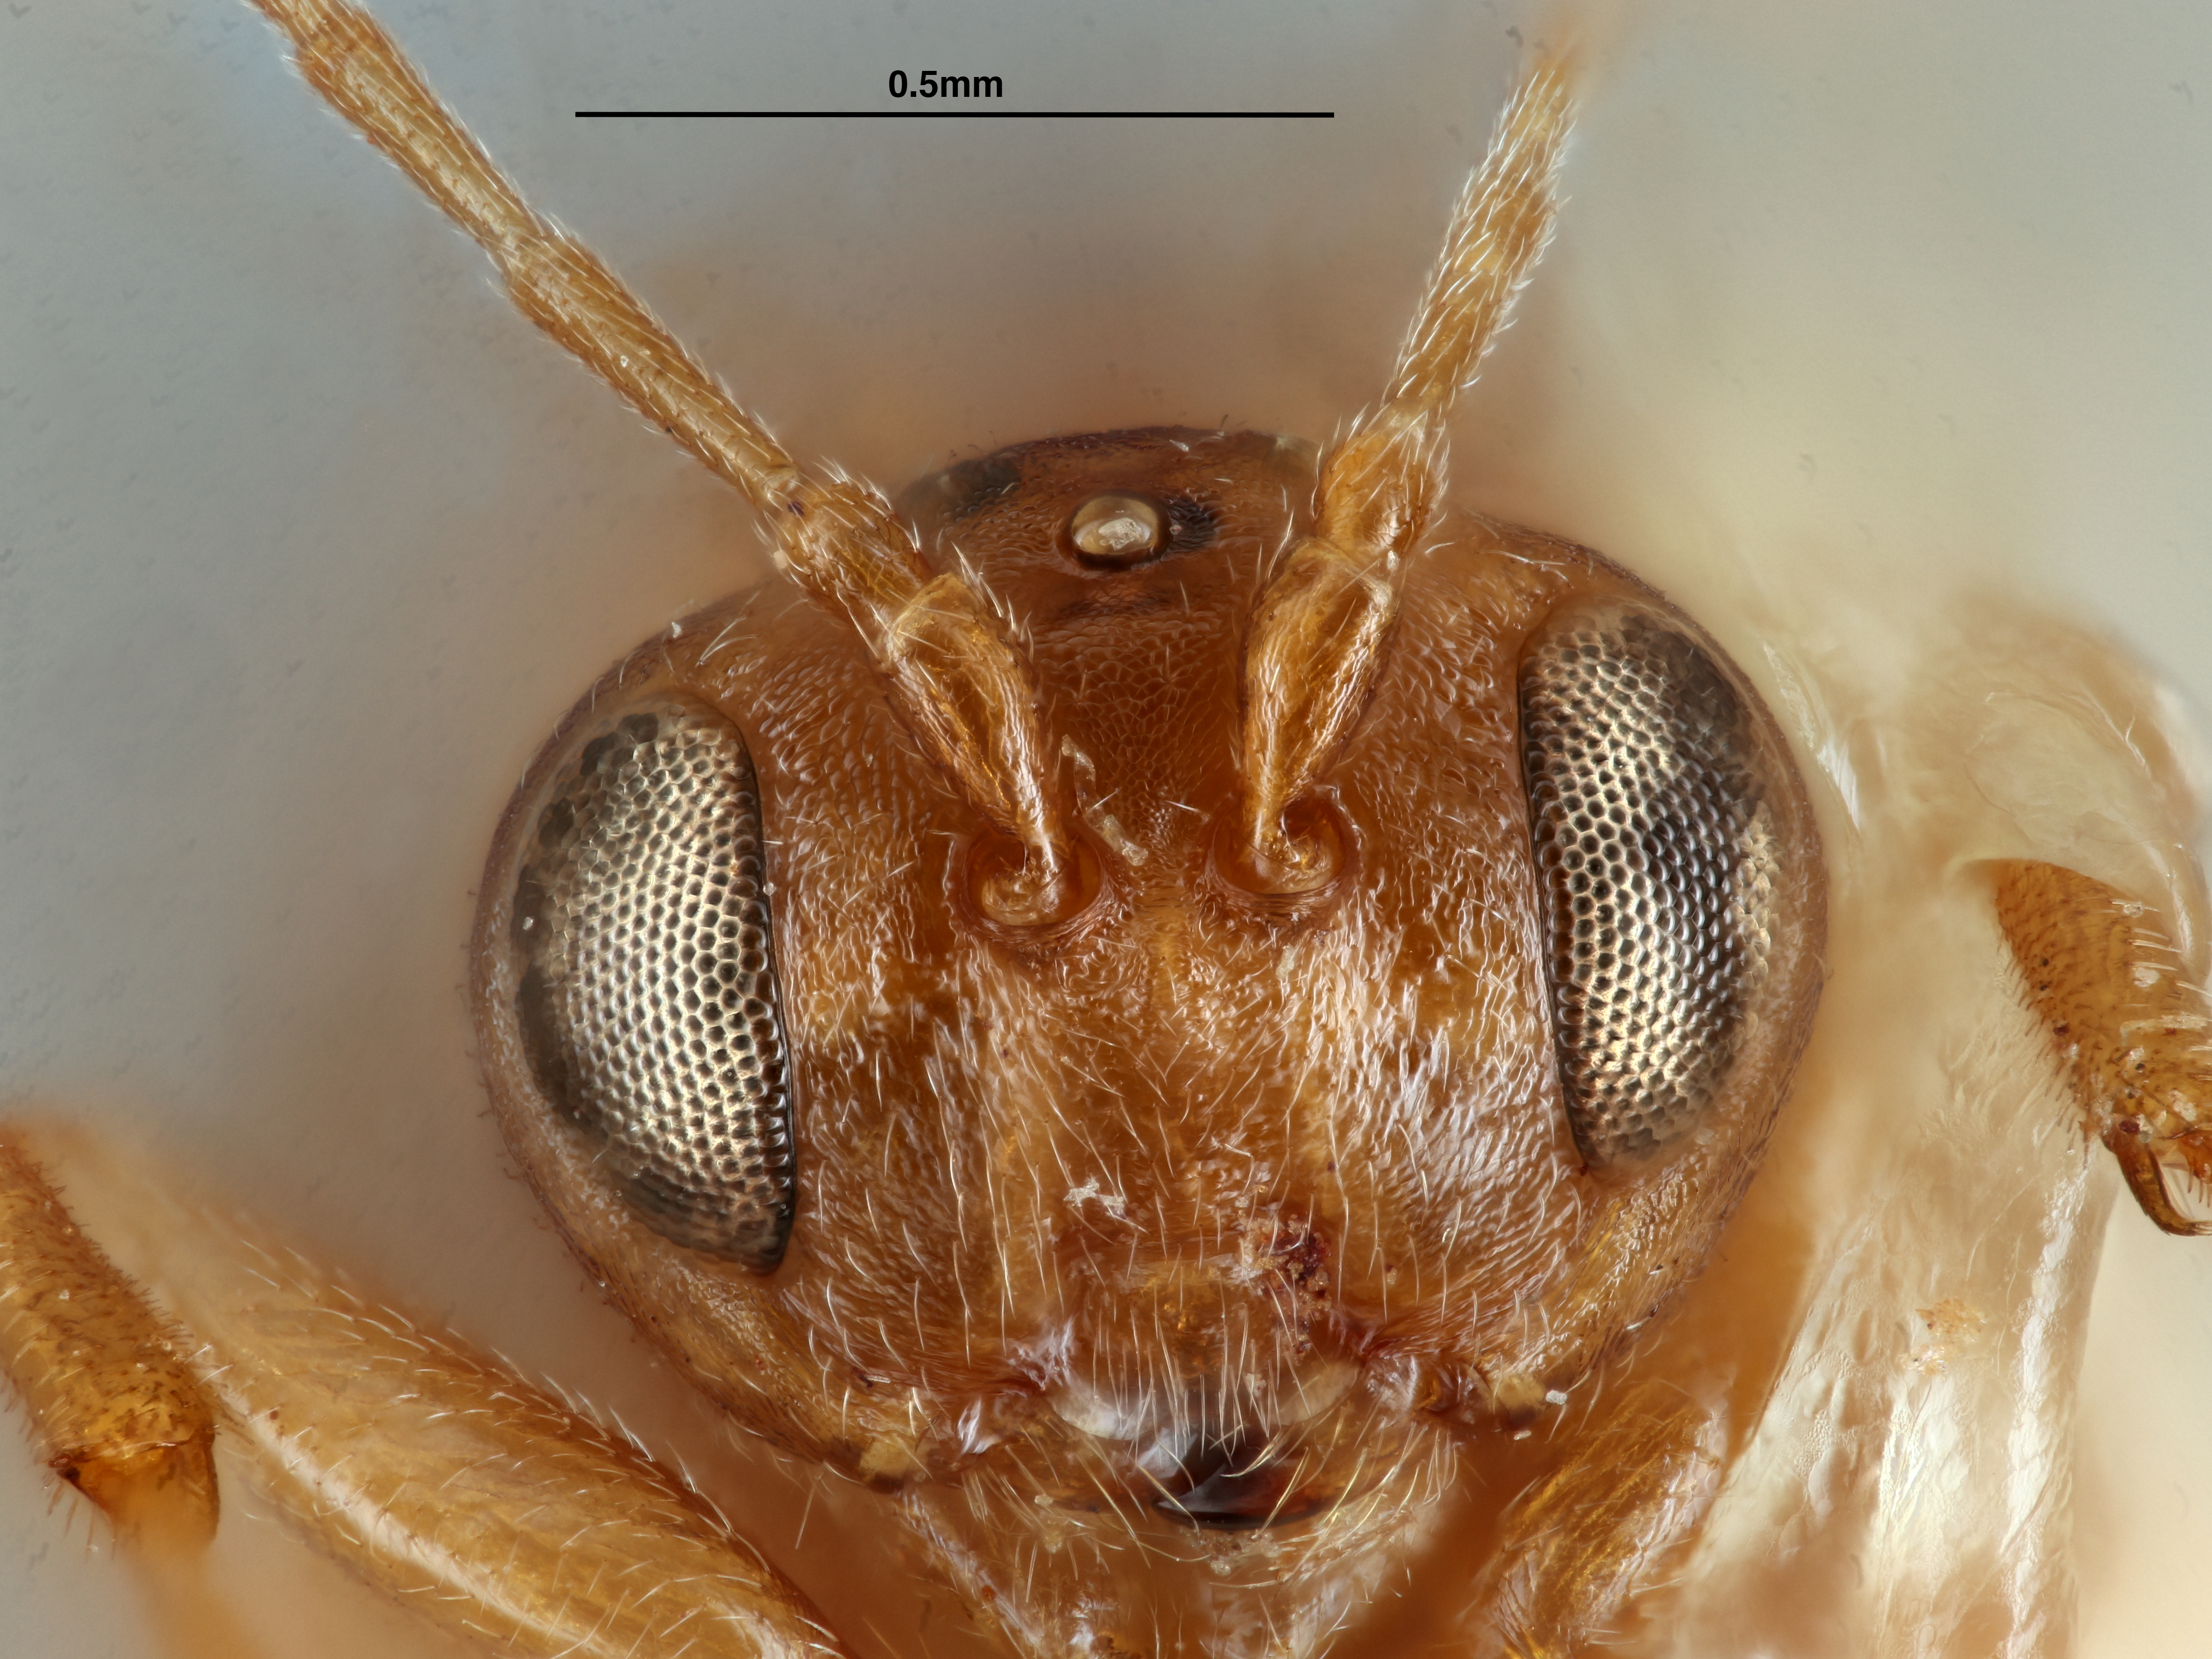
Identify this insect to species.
Callirhytis lentiformis
